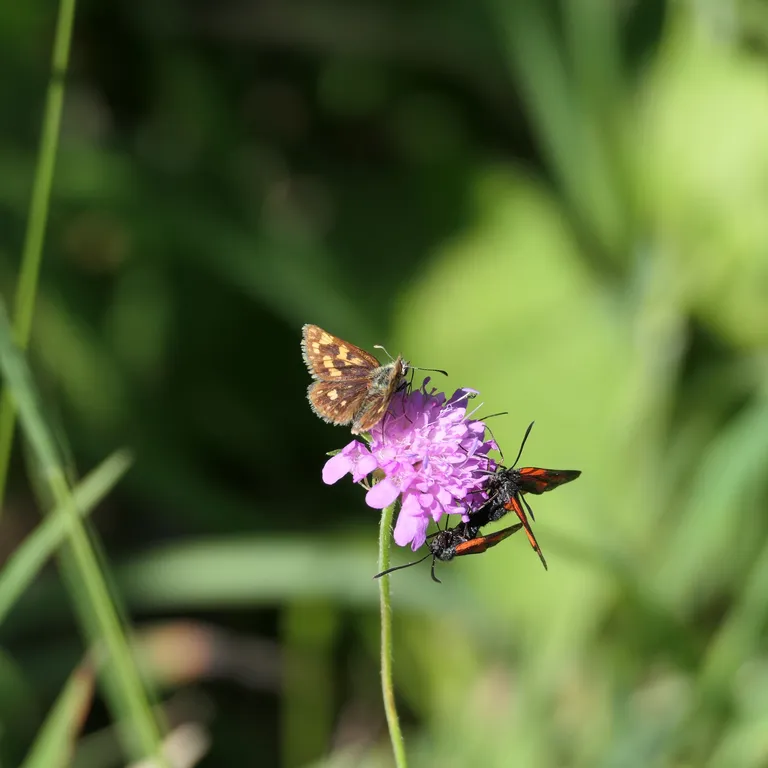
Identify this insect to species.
Carterocephalus palaemon
